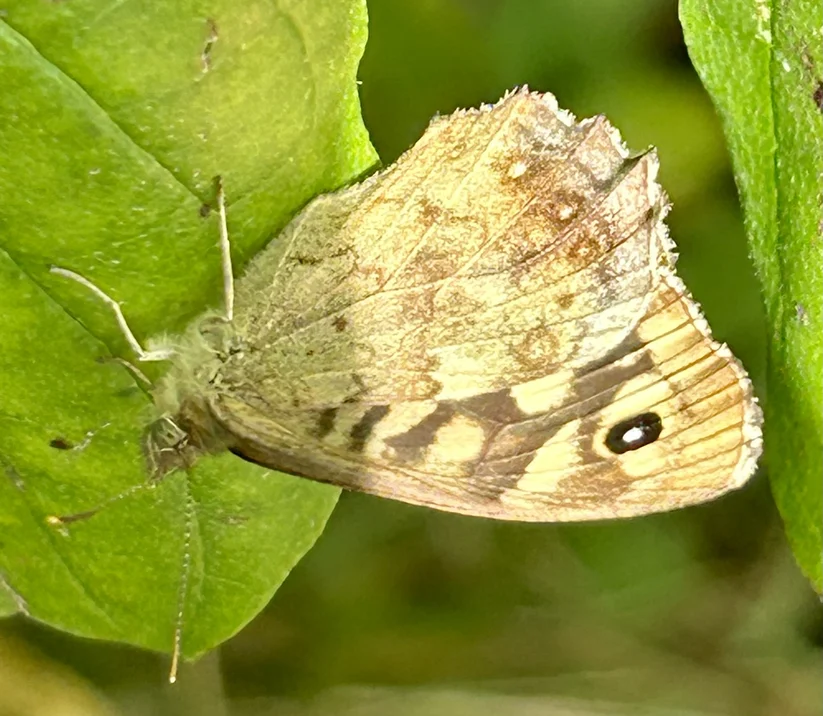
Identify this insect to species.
Pararge aegeria
